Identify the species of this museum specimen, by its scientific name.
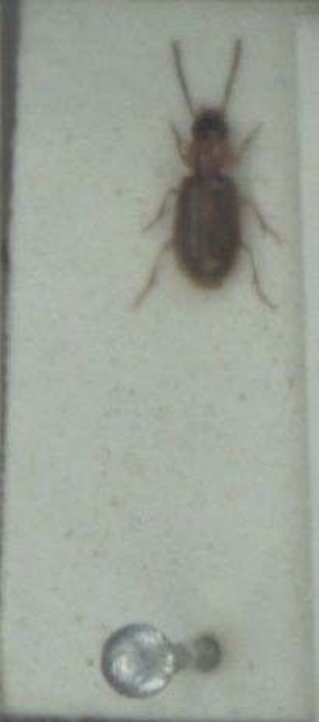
Acupalpus dubius
